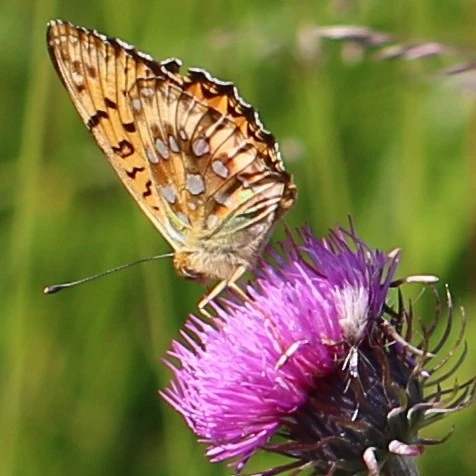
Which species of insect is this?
Speyeria aglaja
